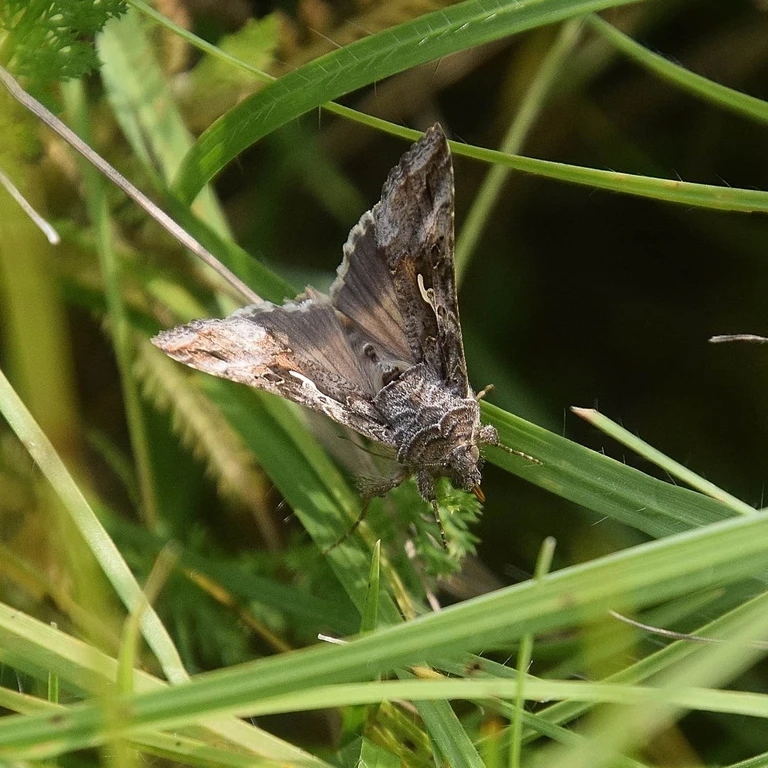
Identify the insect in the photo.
Autographa gamma
